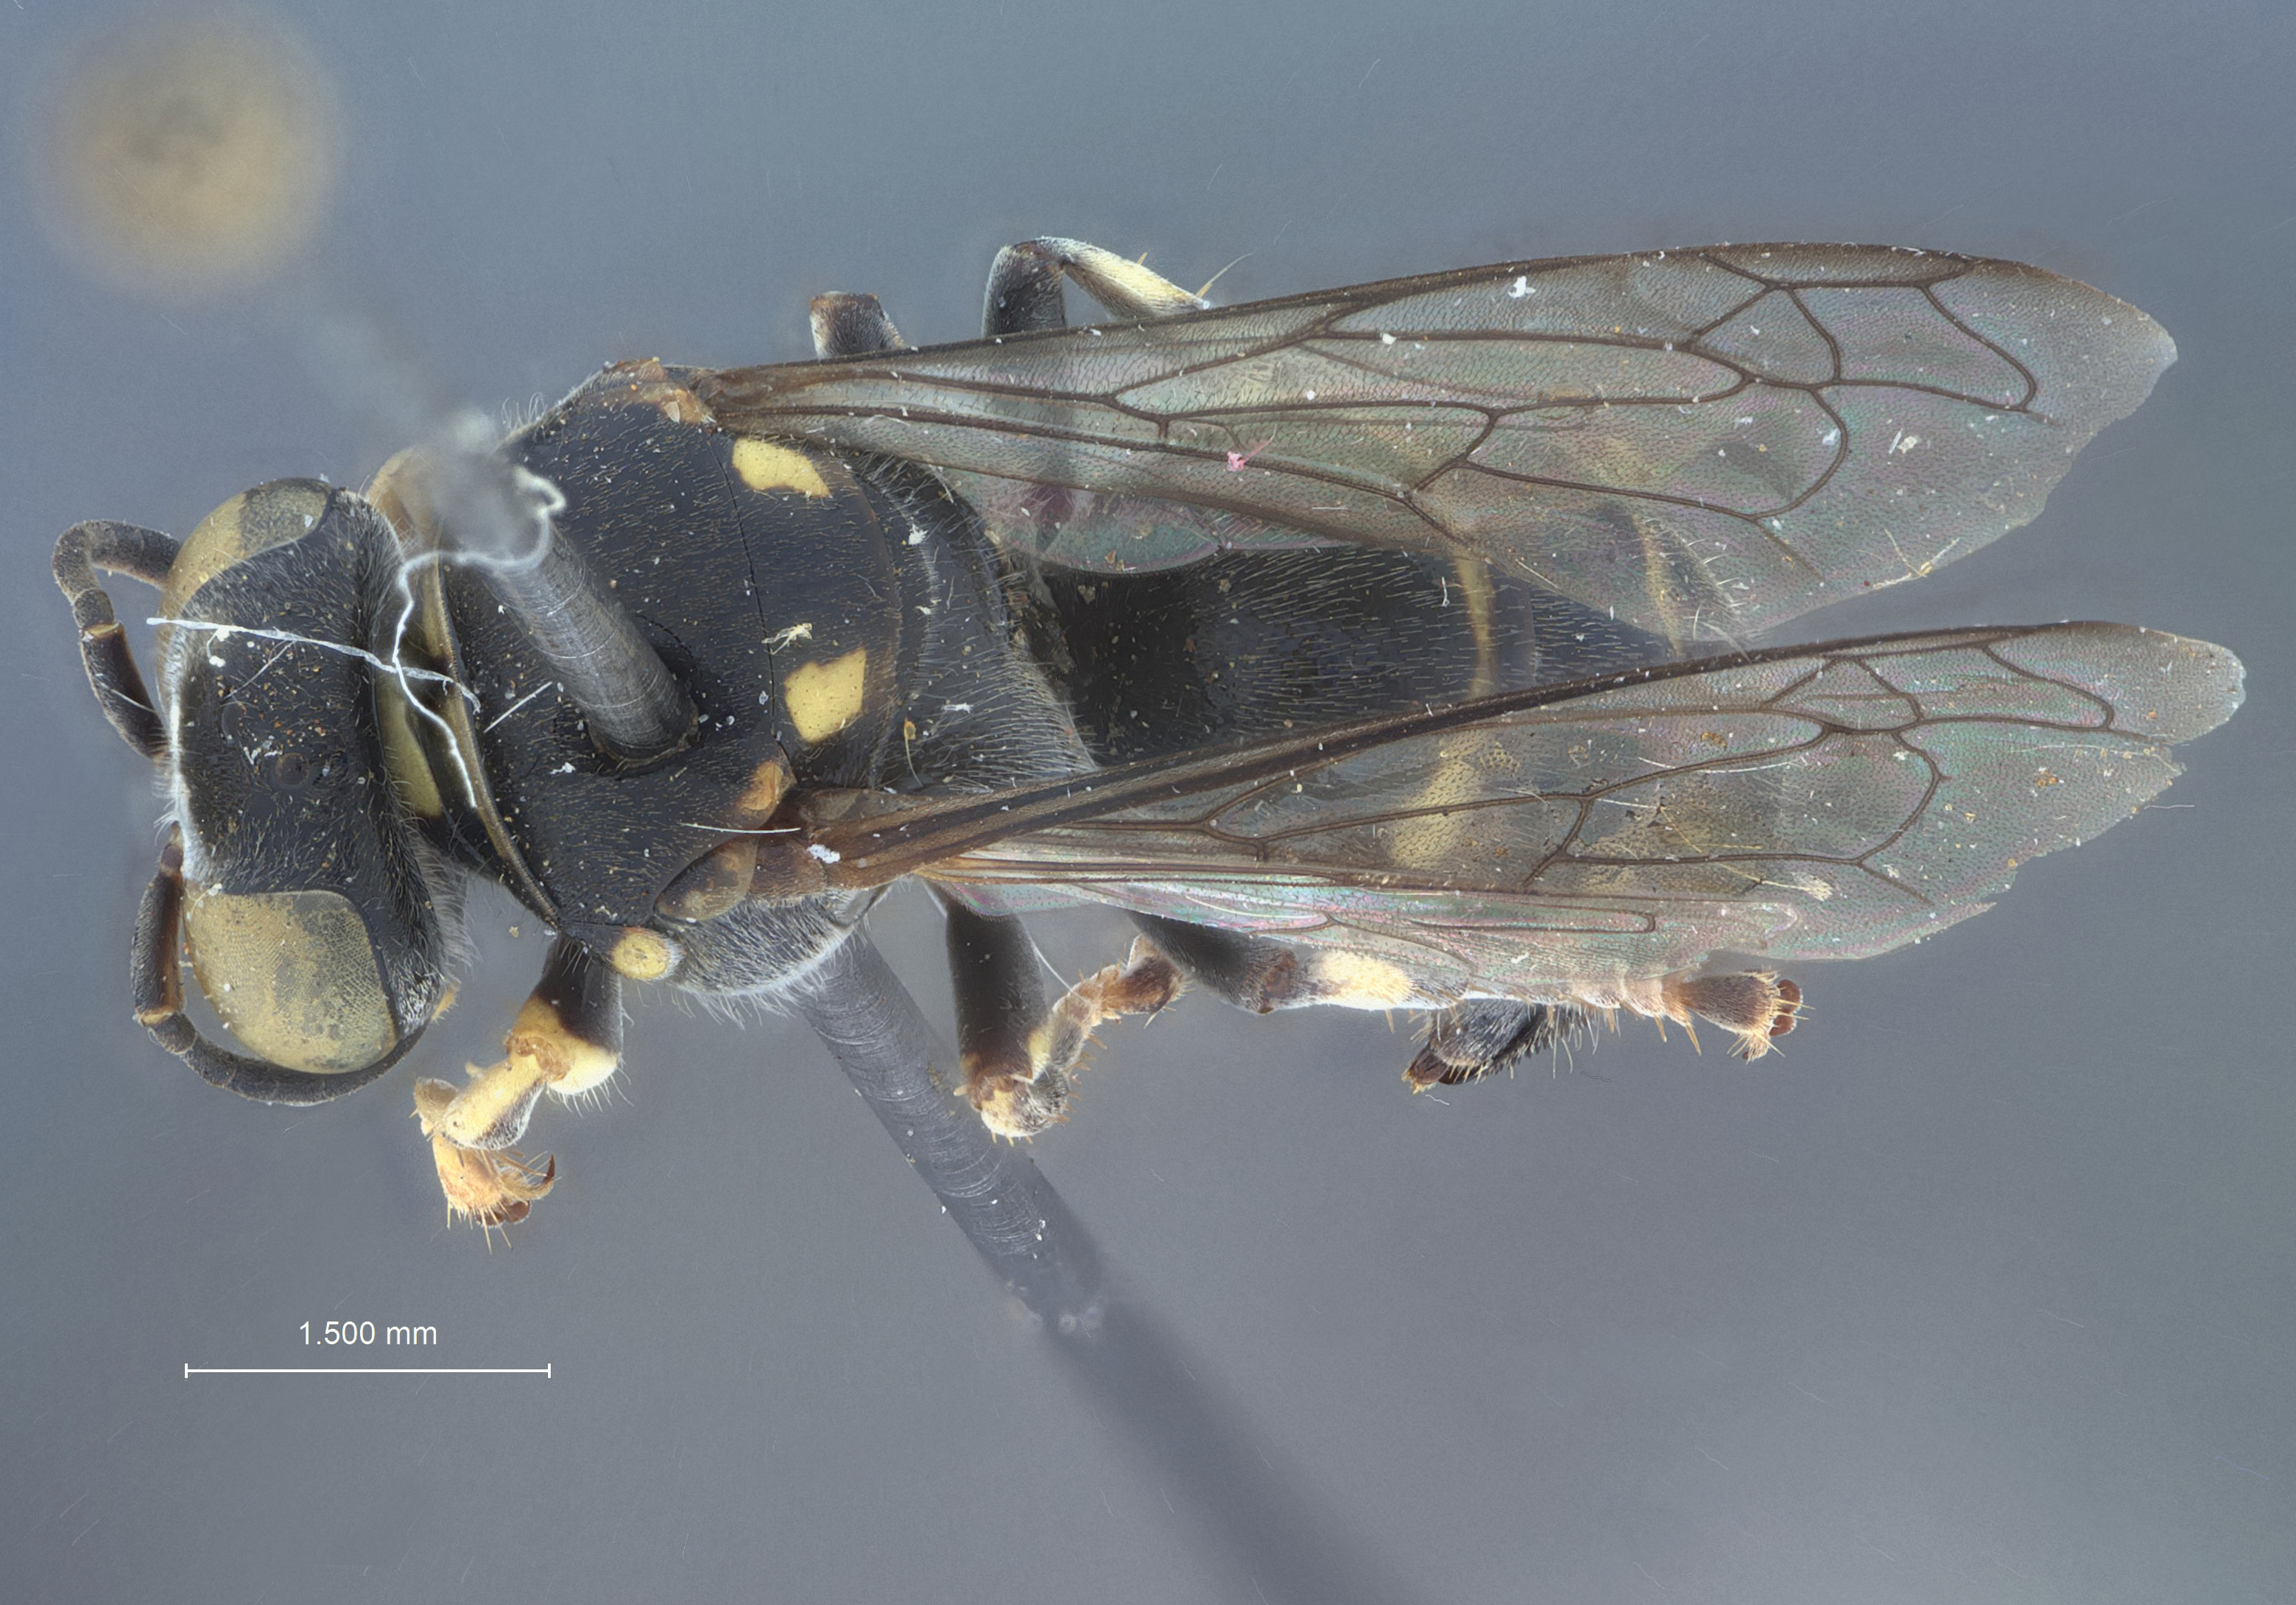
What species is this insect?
Bembecinus krameri
